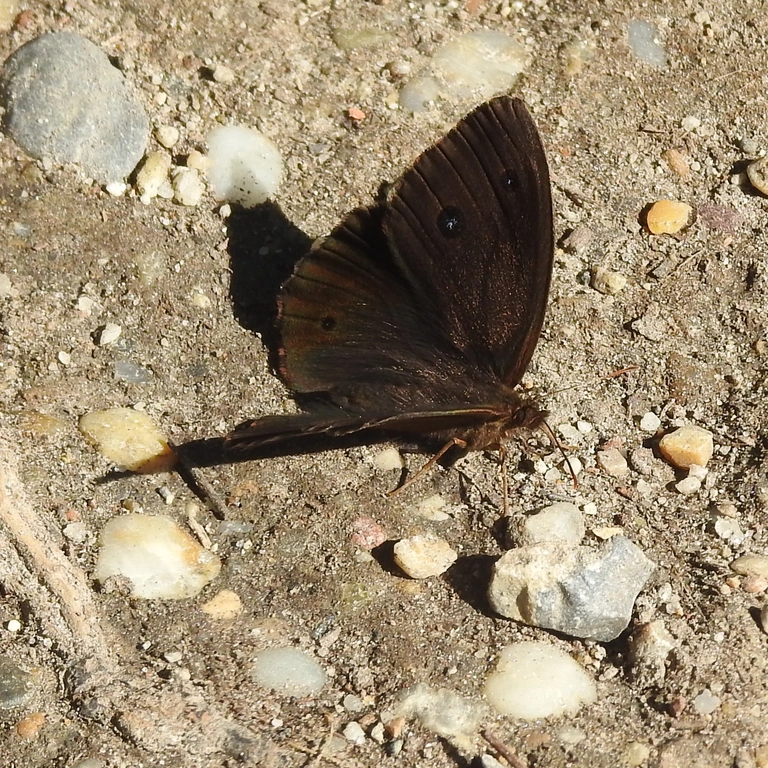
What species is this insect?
Minois dryas
